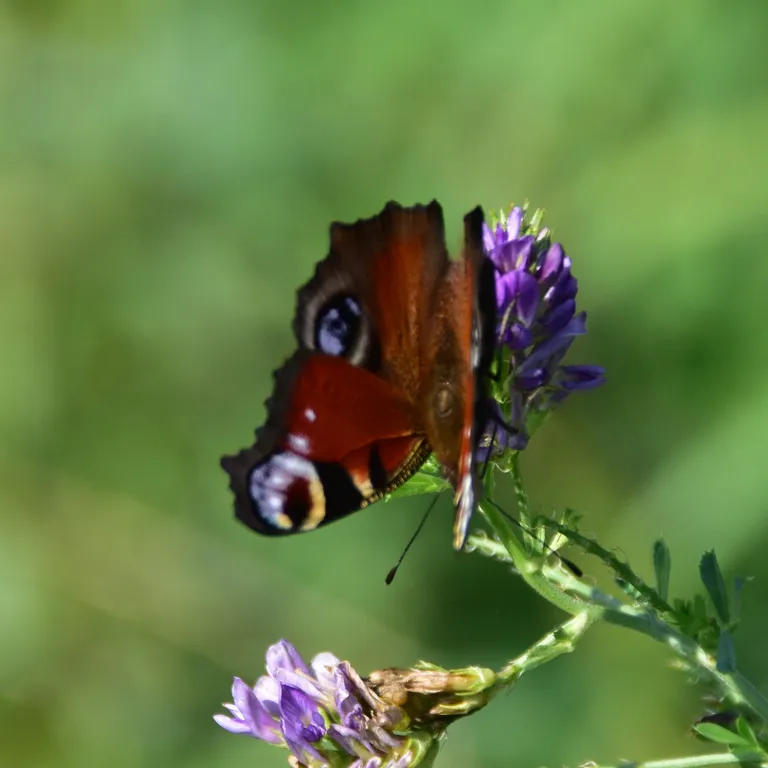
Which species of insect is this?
Aglais io
